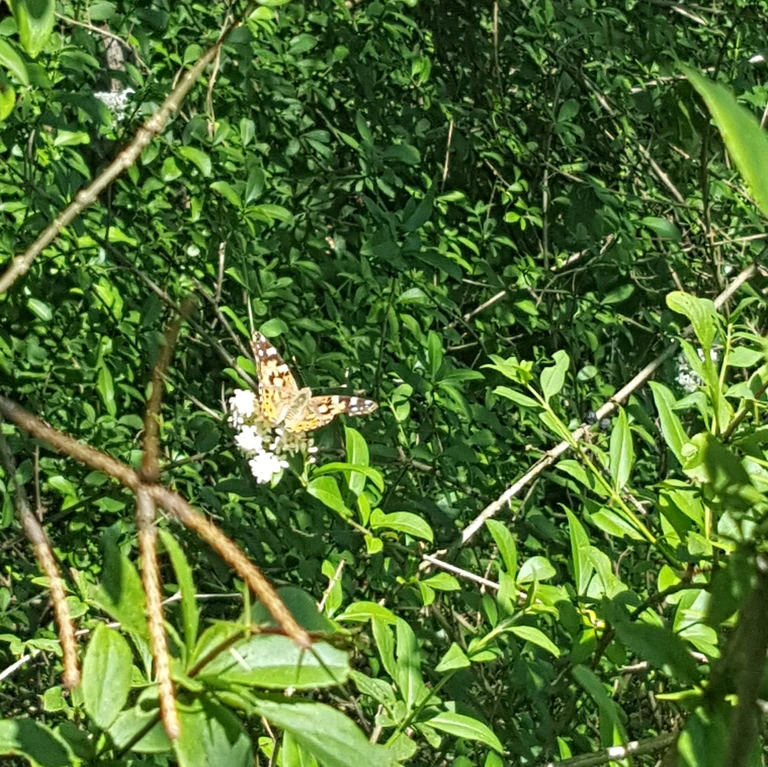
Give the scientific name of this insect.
Vanessa cardui
